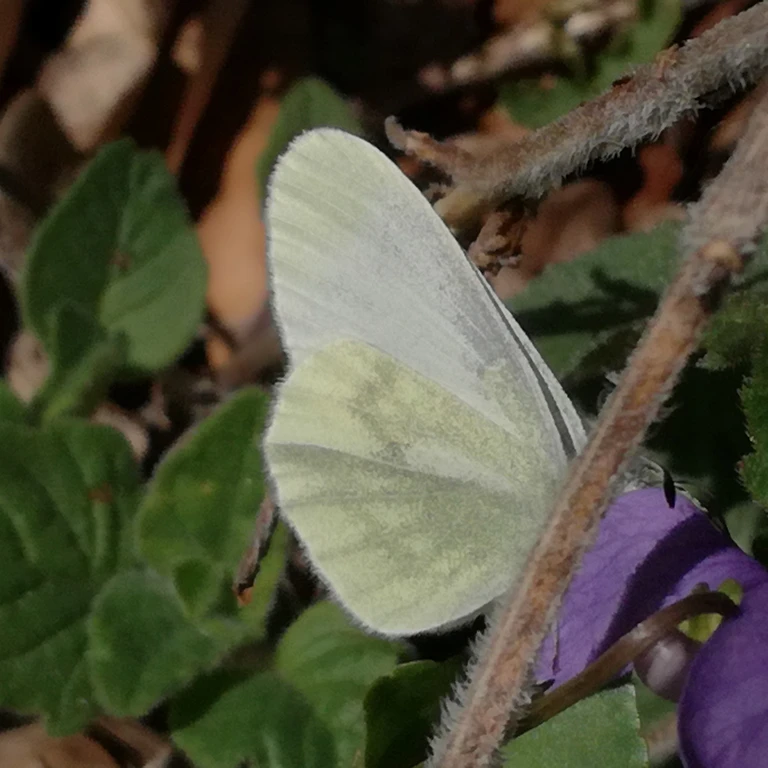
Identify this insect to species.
Leptidea sinapis/juvernica
